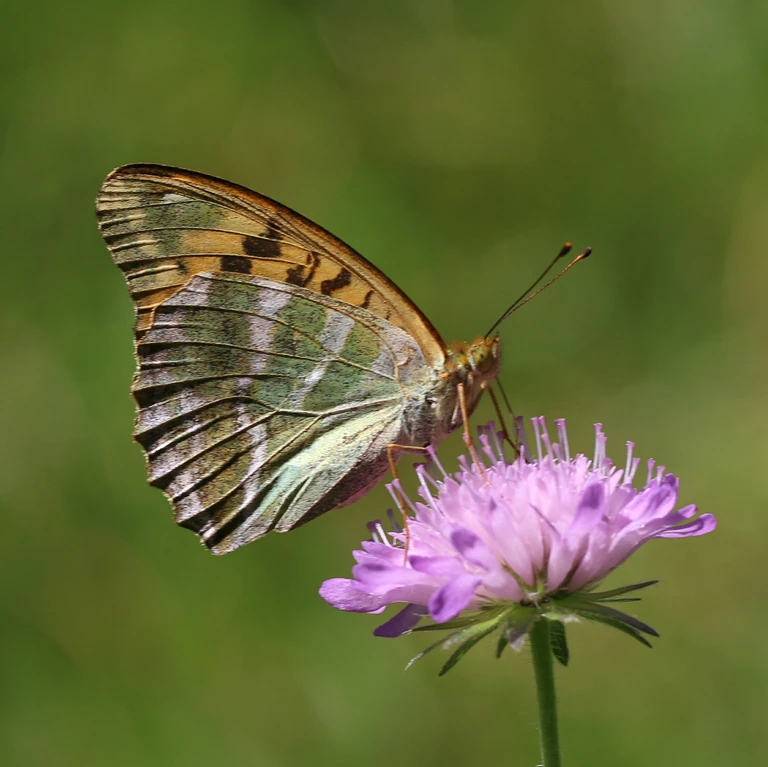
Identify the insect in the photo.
Argynnis paphia
